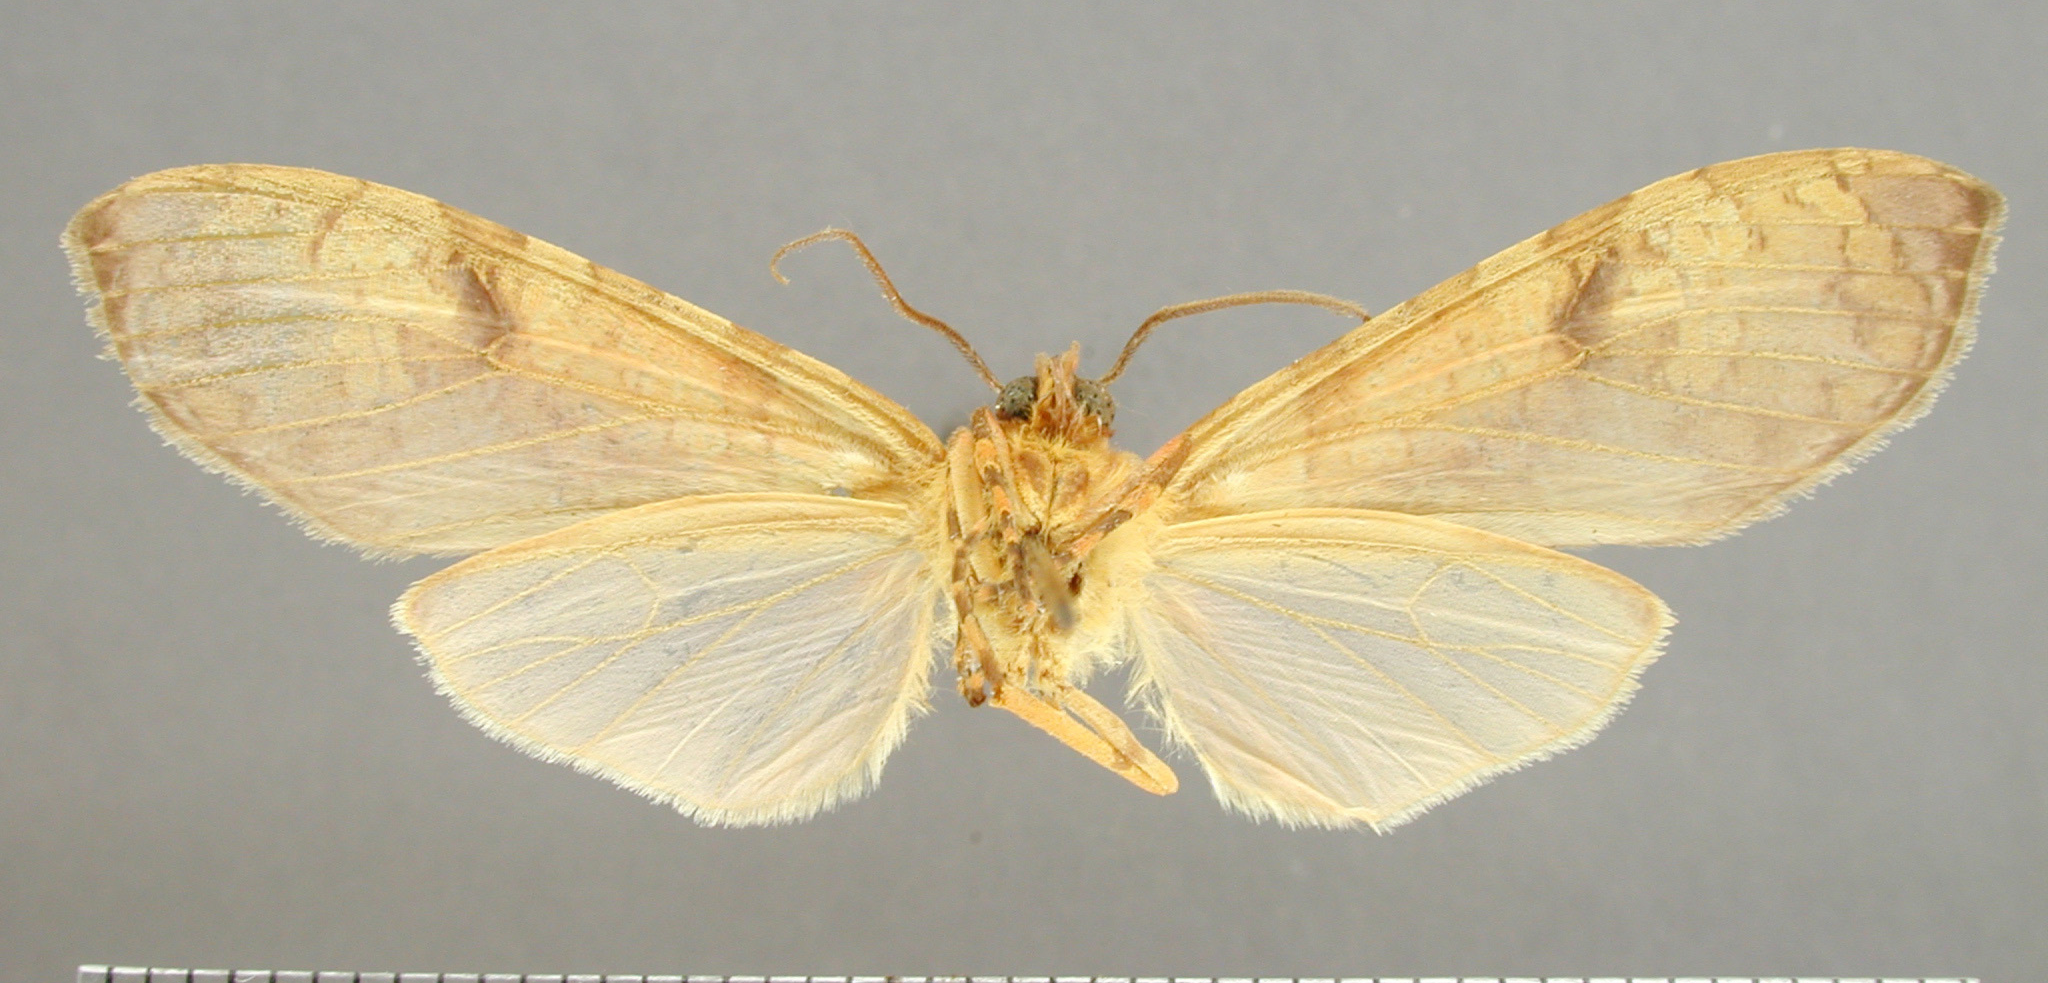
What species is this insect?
Graphea marmorea
